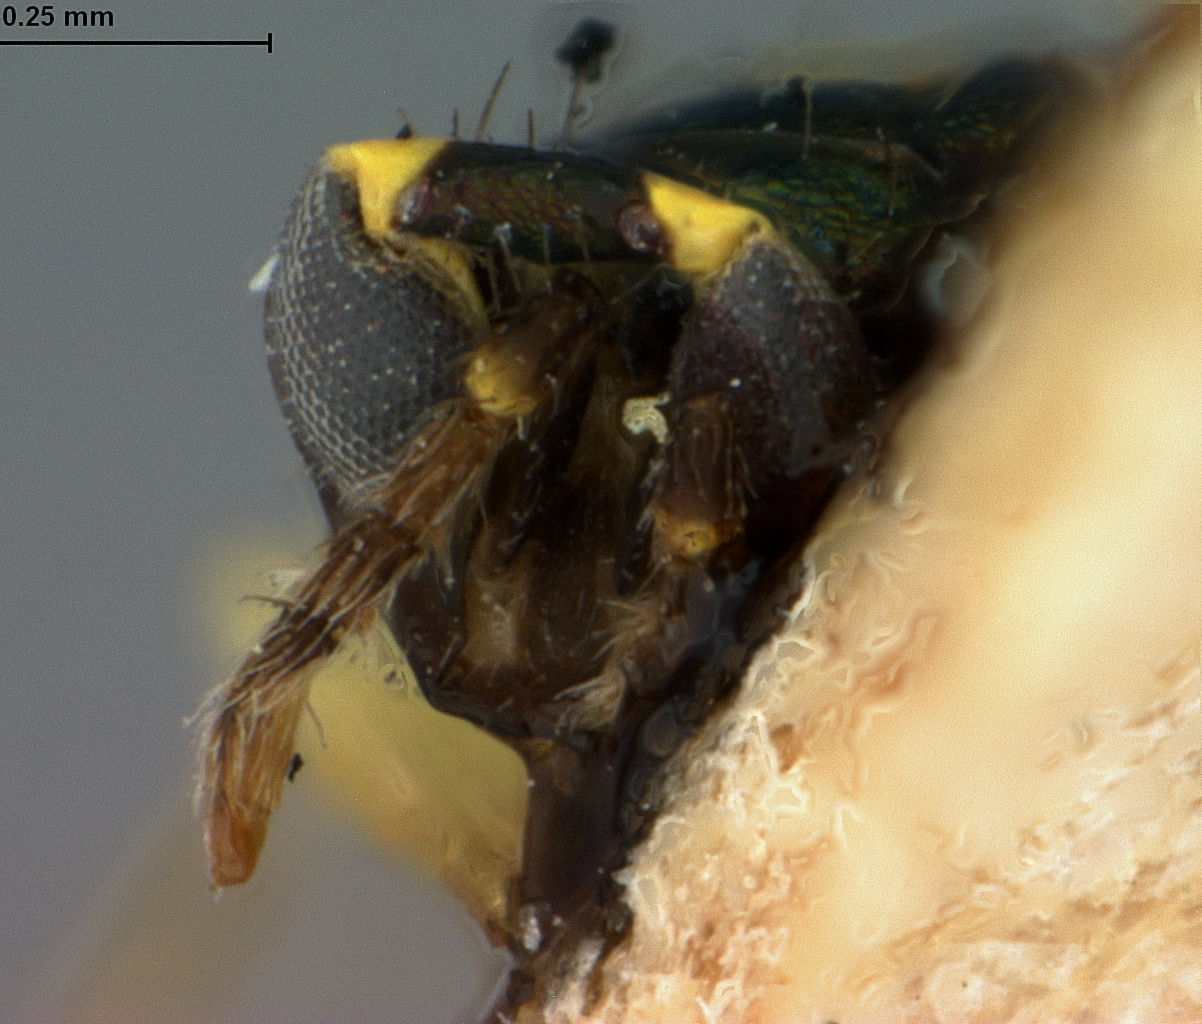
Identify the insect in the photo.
Cirrospilus flavomaculatus
